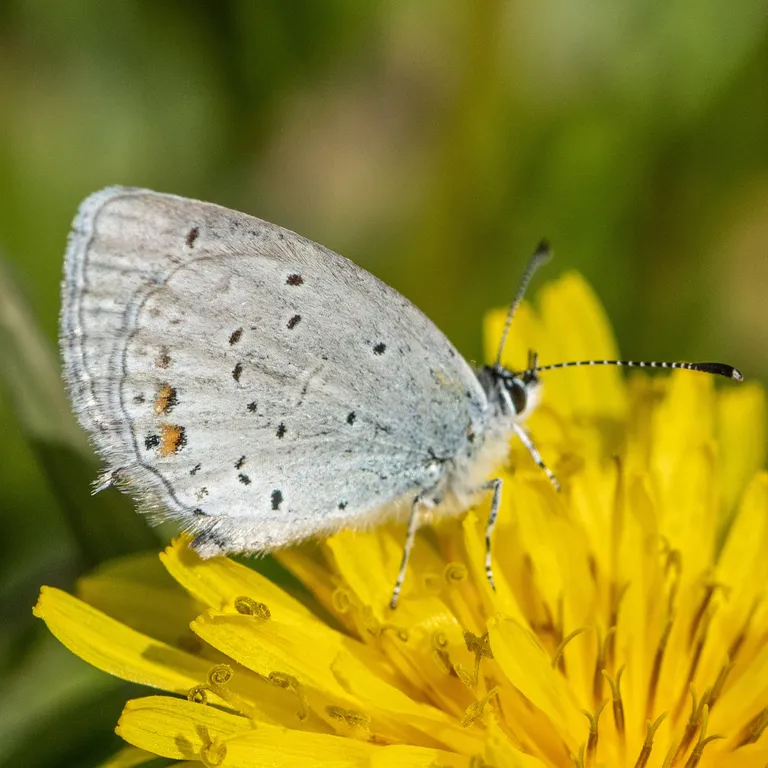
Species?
Cupido argiades (also Elkalyce argiades)
